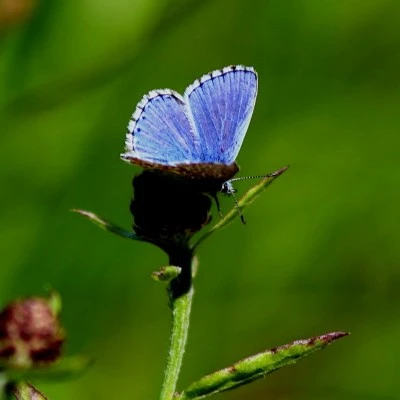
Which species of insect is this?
Lysandra bellargus
